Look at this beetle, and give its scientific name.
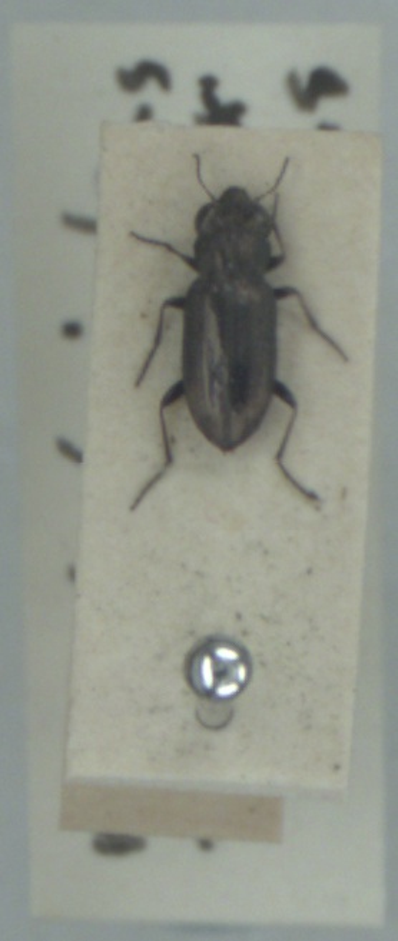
Notiophilus substriatus
